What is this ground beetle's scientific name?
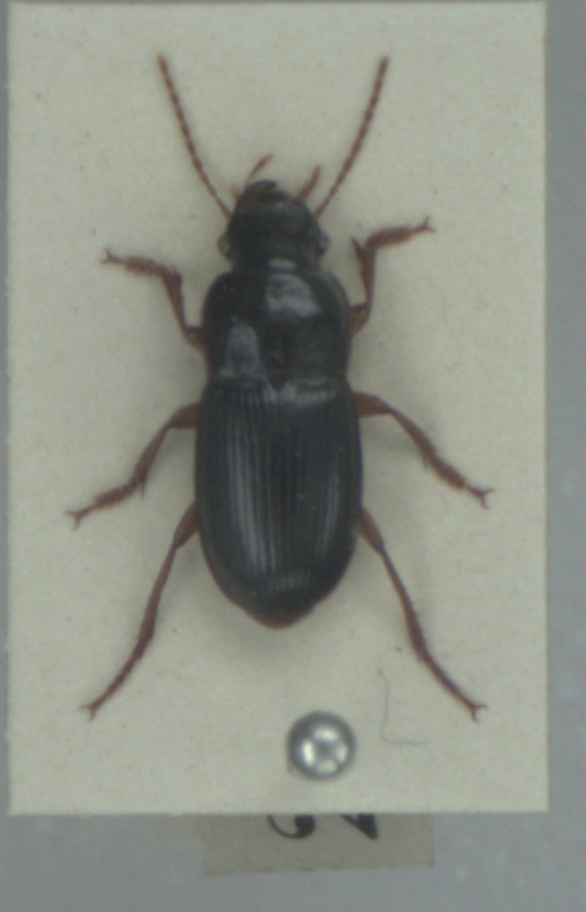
Harpalus latus
